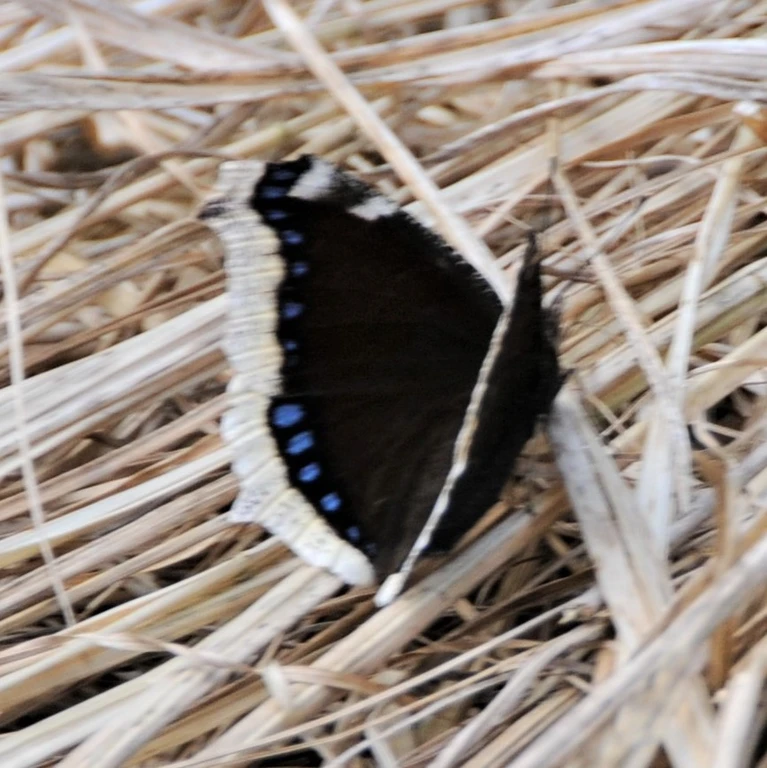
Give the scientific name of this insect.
Nymphalis antiopa
